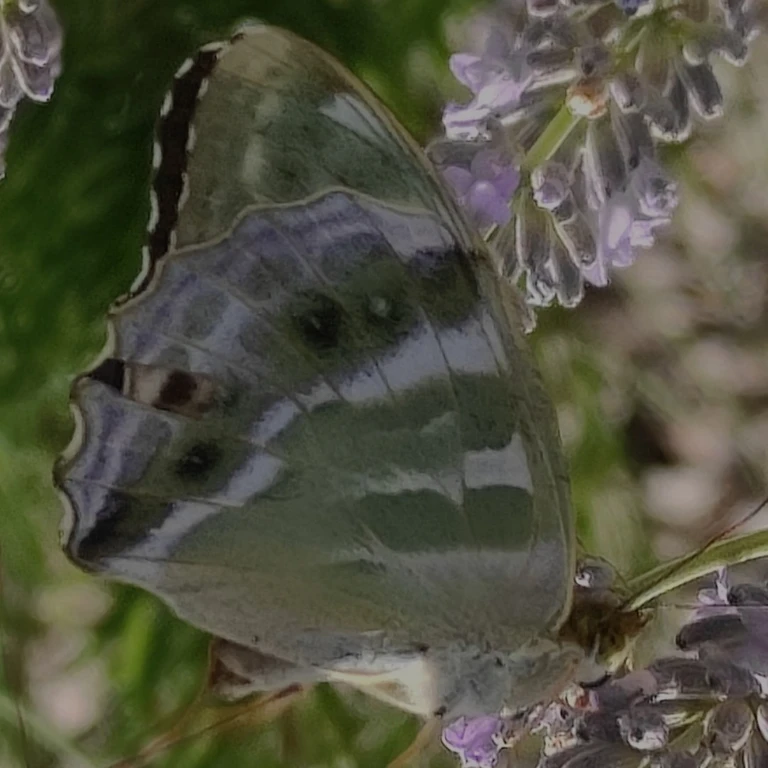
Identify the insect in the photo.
Argynnis paphia
